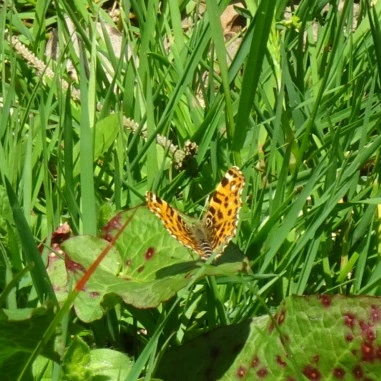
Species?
Araschnia levana
